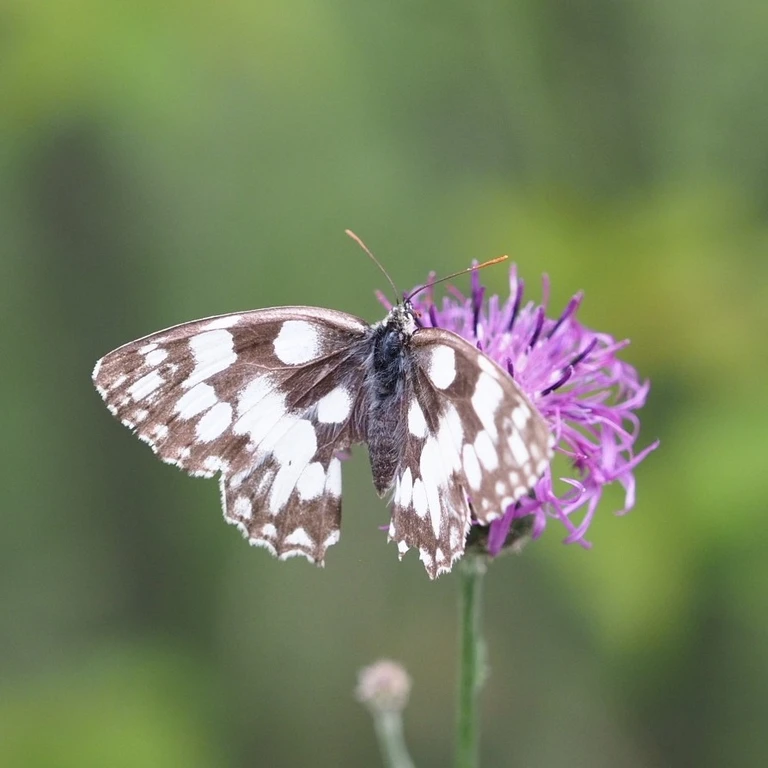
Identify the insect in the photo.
Melanargia galathea
